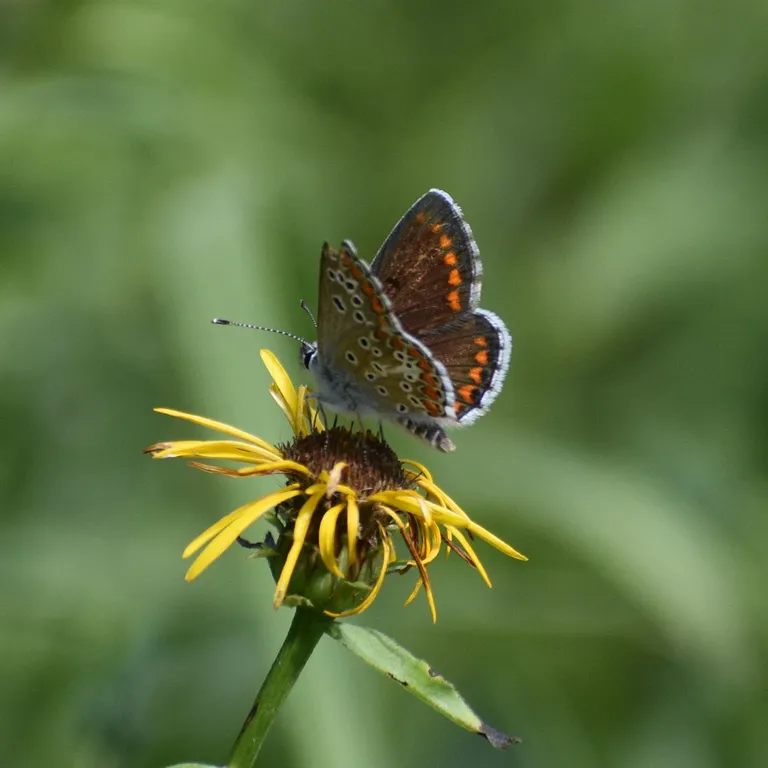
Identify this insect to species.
Aricia agestis/artaxerxes
